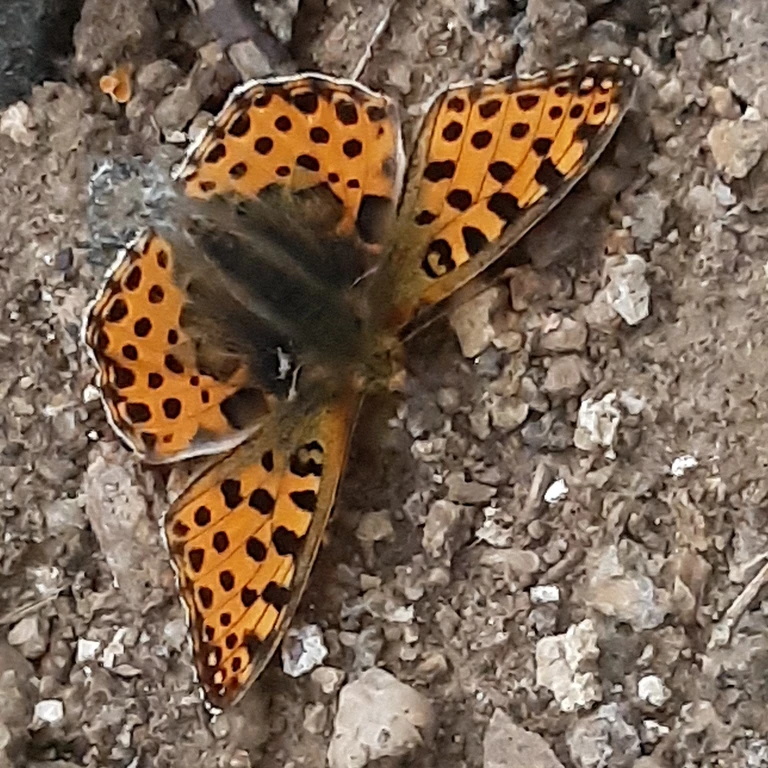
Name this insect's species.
Issoria lathonia
